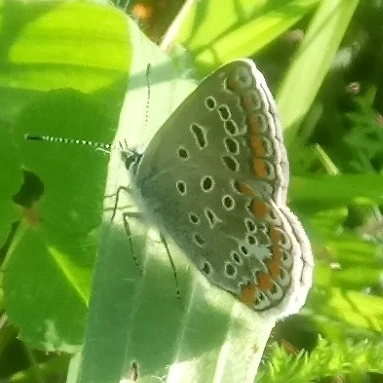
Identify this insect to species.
Polyommatus icarus
